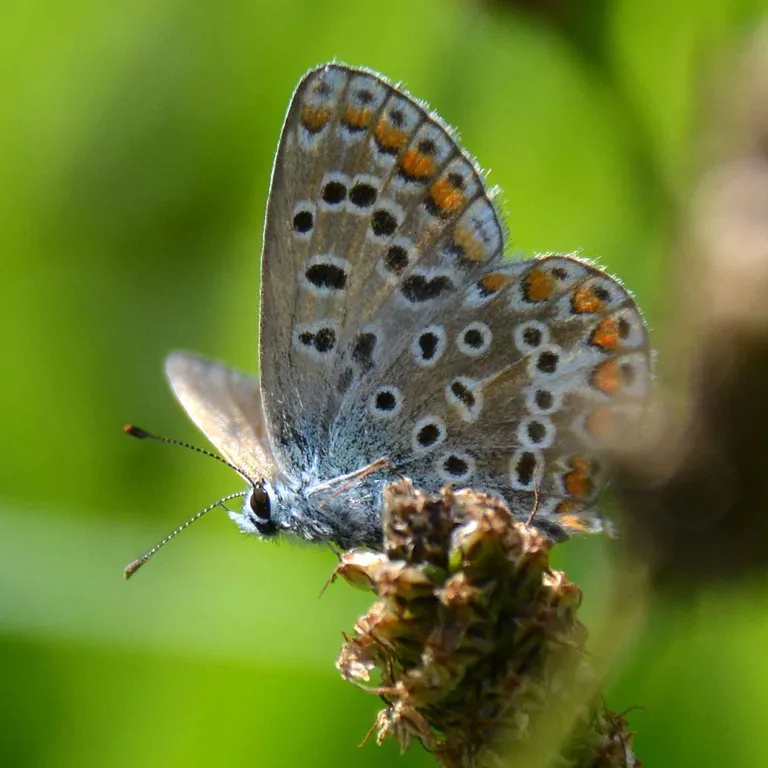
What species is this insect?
Polyommatus icarus
